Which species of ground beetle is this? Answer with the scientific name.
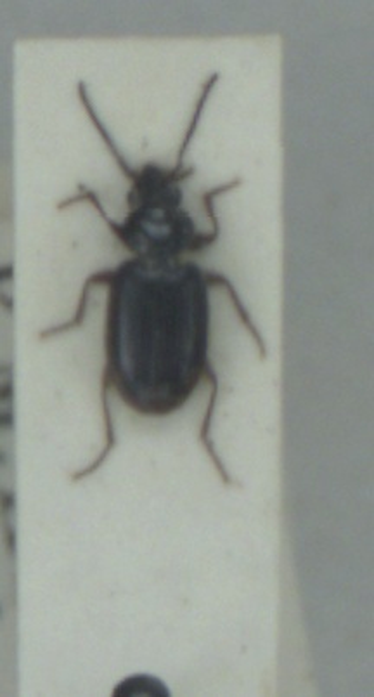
Bembidion lunulatum
